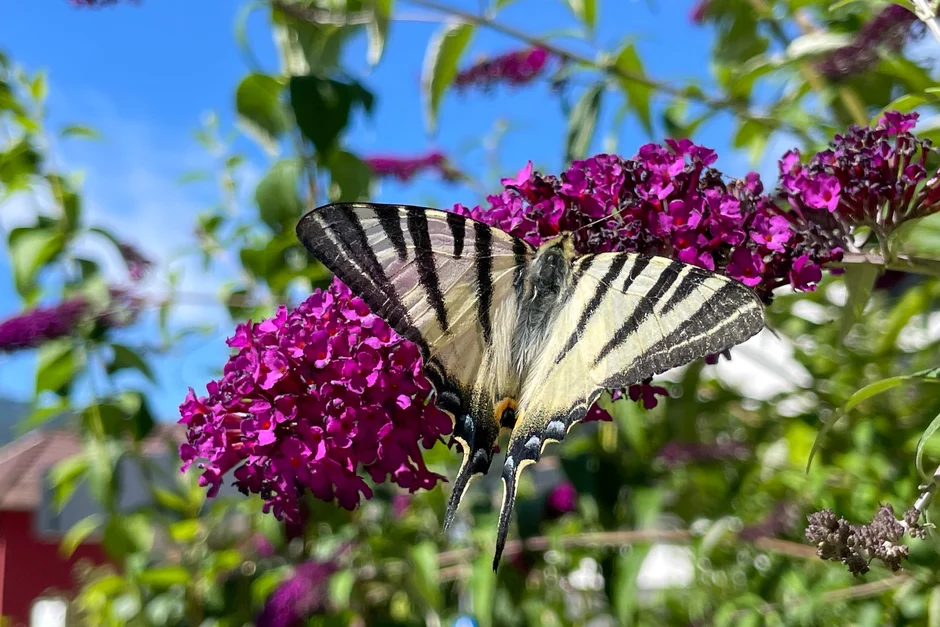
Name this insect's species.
Iphiclides podalirius
